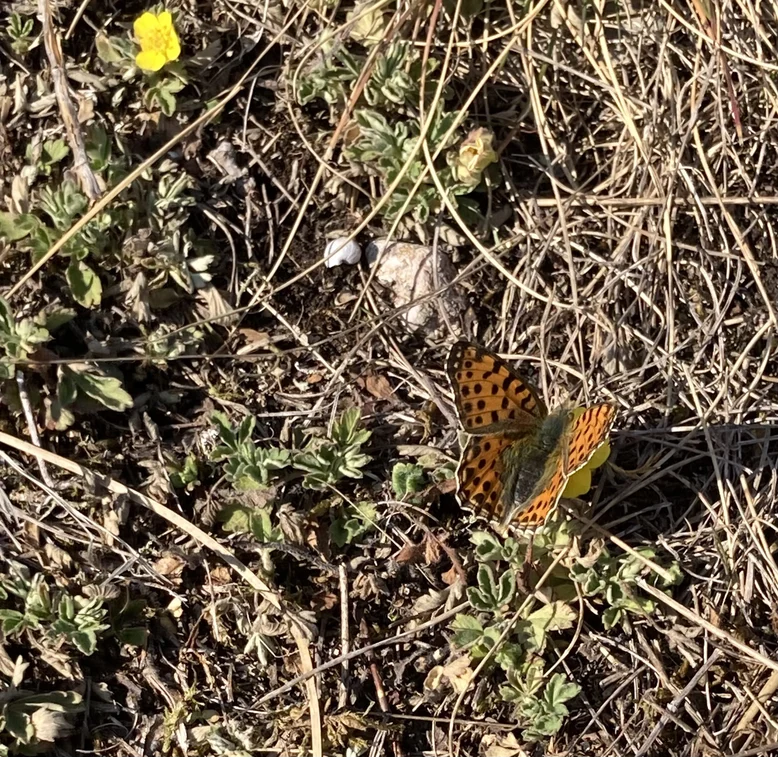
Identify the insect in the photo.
Issoria lathonia
